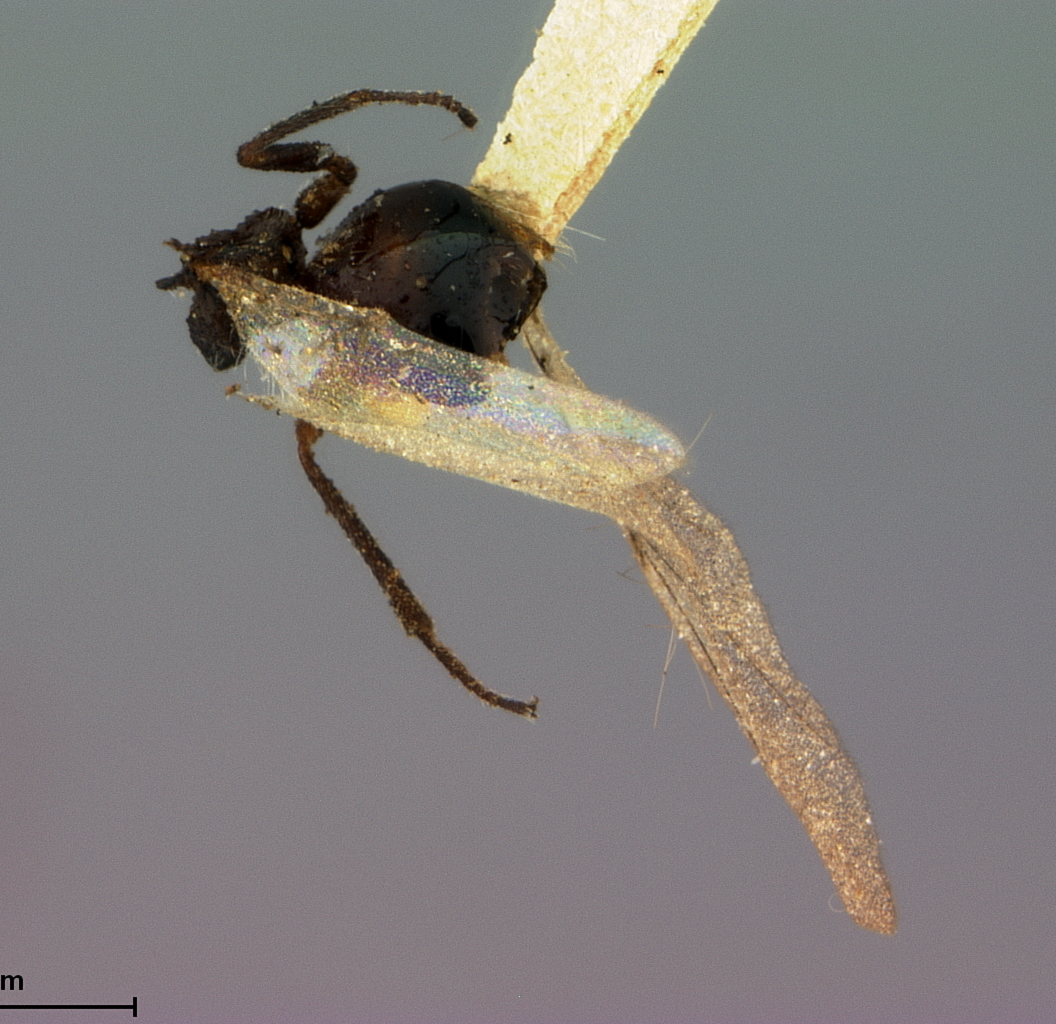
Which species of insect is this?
Dryophanta glabra
